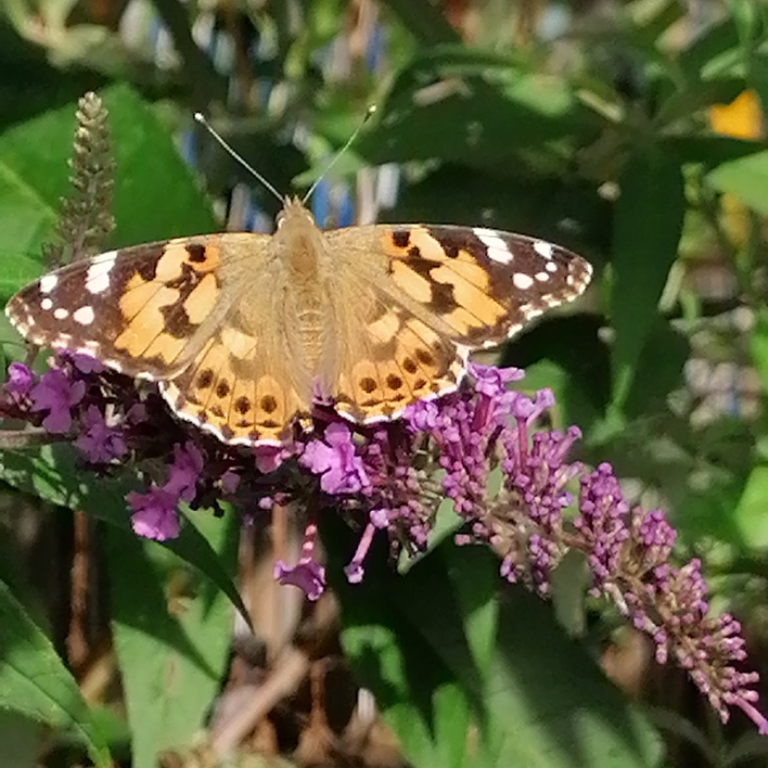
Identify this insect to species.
Vanessa cardui
